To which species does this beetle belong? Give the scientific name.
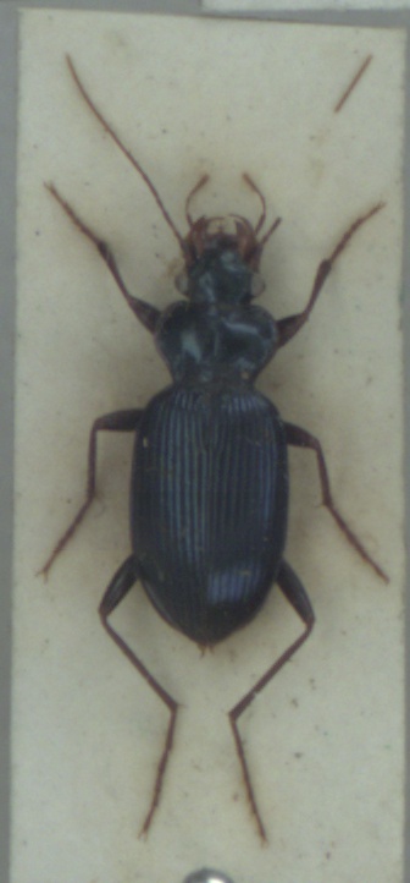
Leistus spinibarbis
